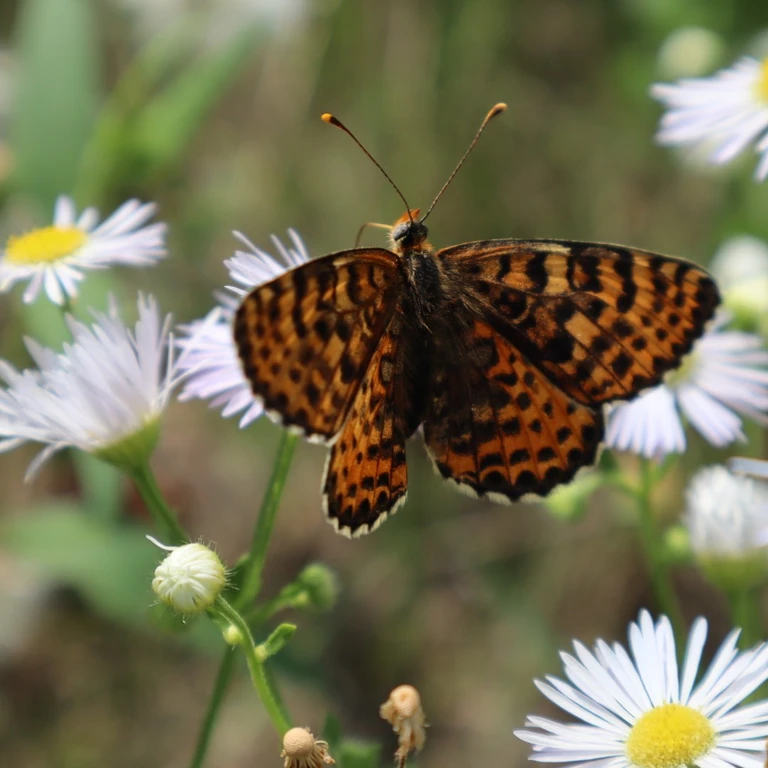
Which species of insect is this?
Melitaea didyma
